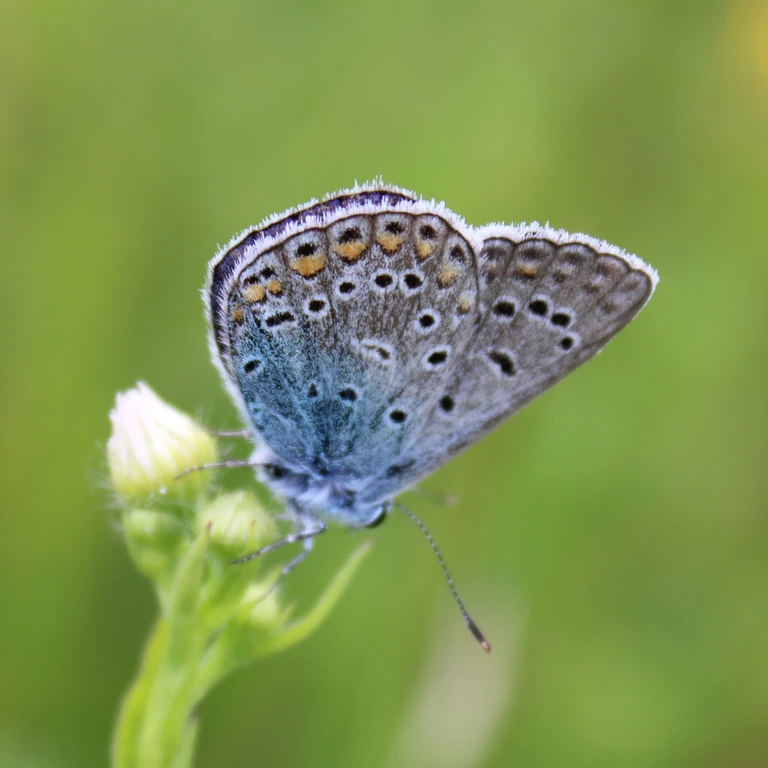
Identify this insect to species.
Polyommatus icarus
